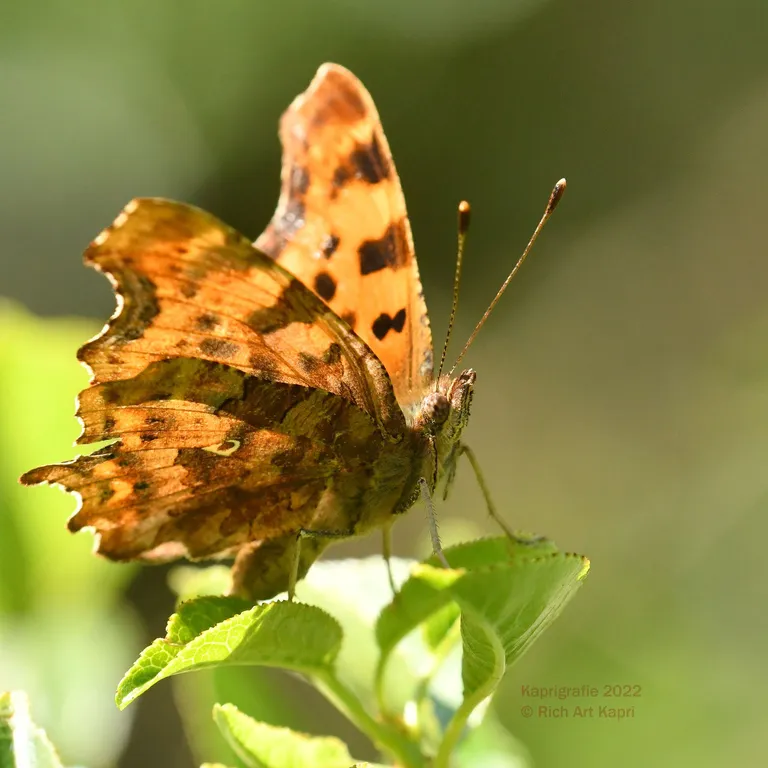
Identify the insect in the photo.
Polygonia c-album
